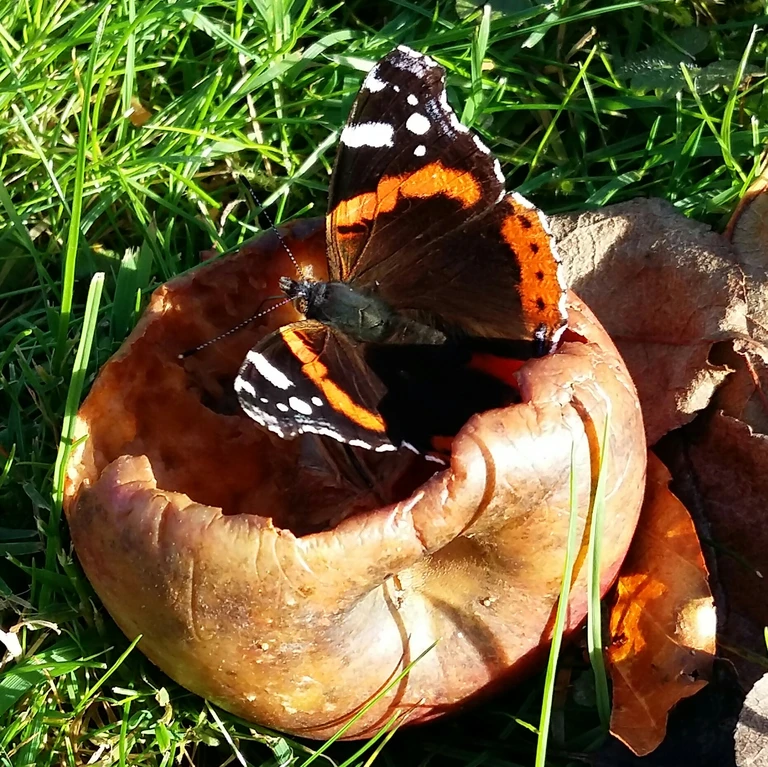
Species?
Vanessa atalanta
